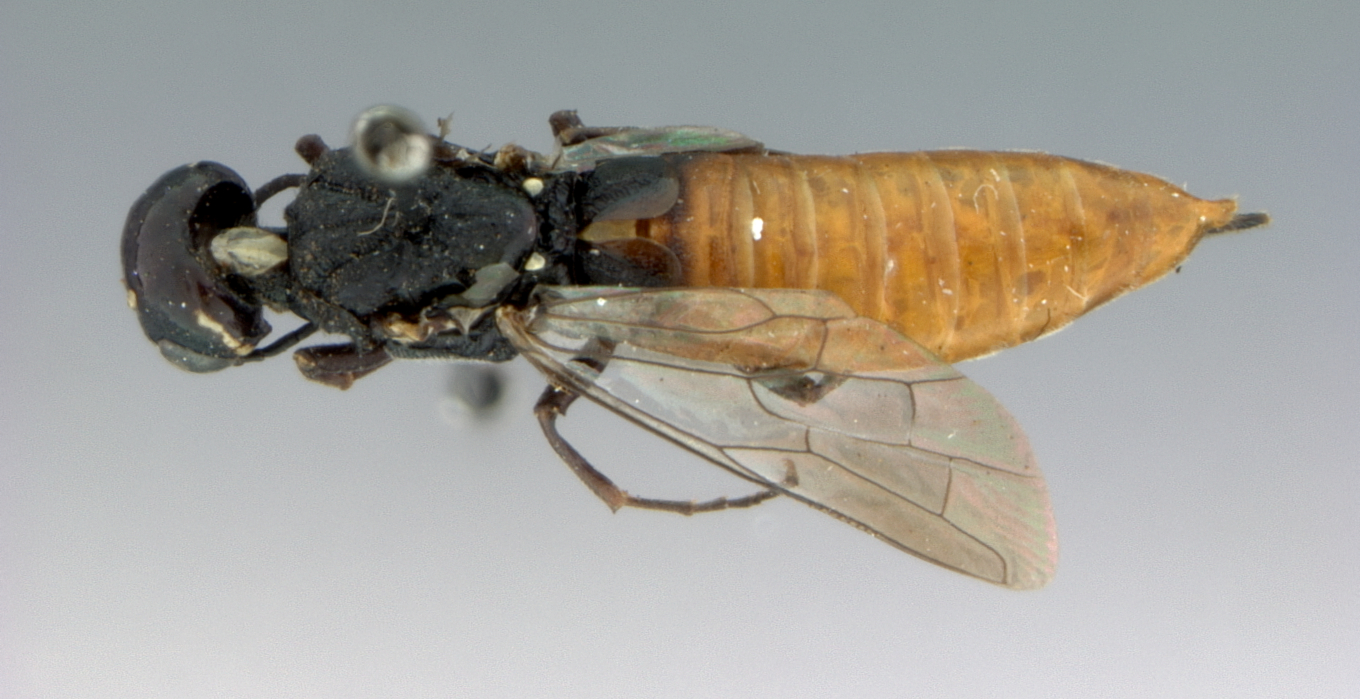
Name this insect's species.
Xiphydria abdominalis
